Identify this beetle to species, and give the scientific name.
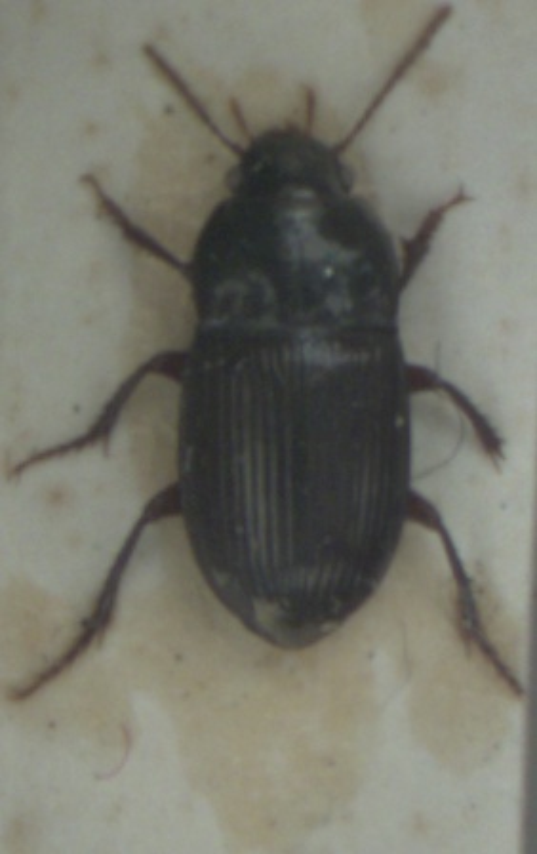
Amara consularis
